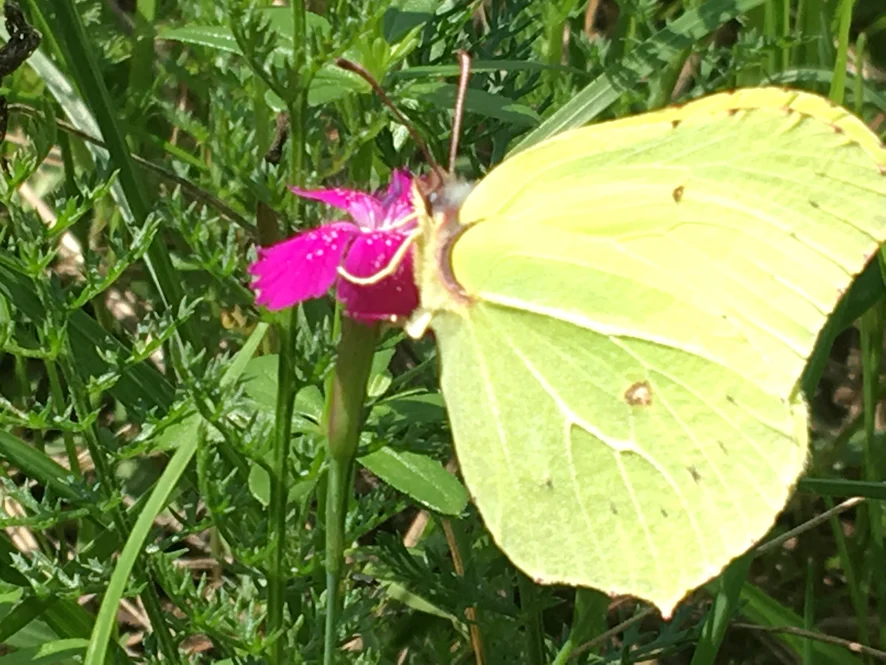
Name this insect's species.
Gonepteryx rhamni
